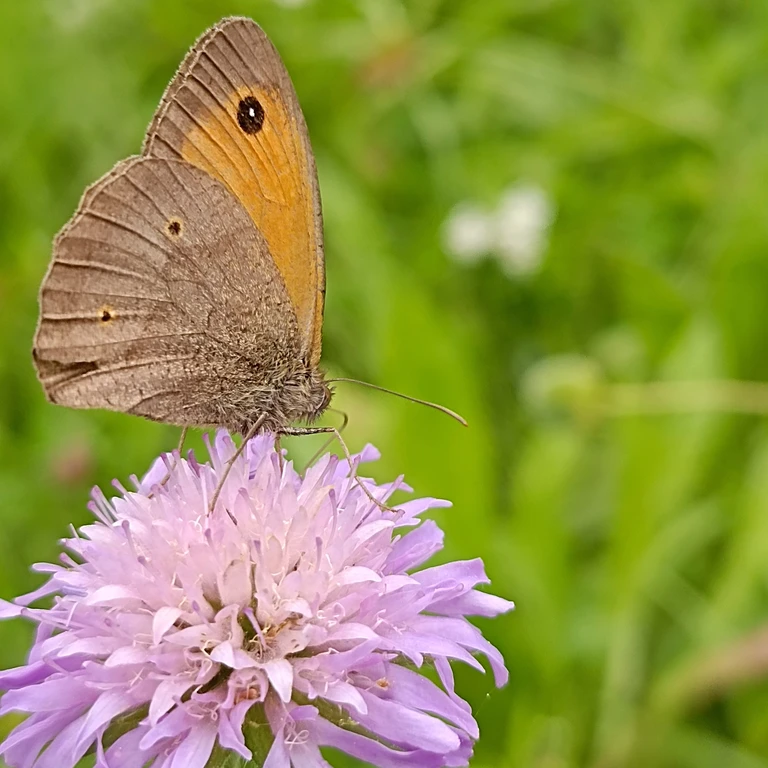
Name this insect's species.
Maniola jurtina
